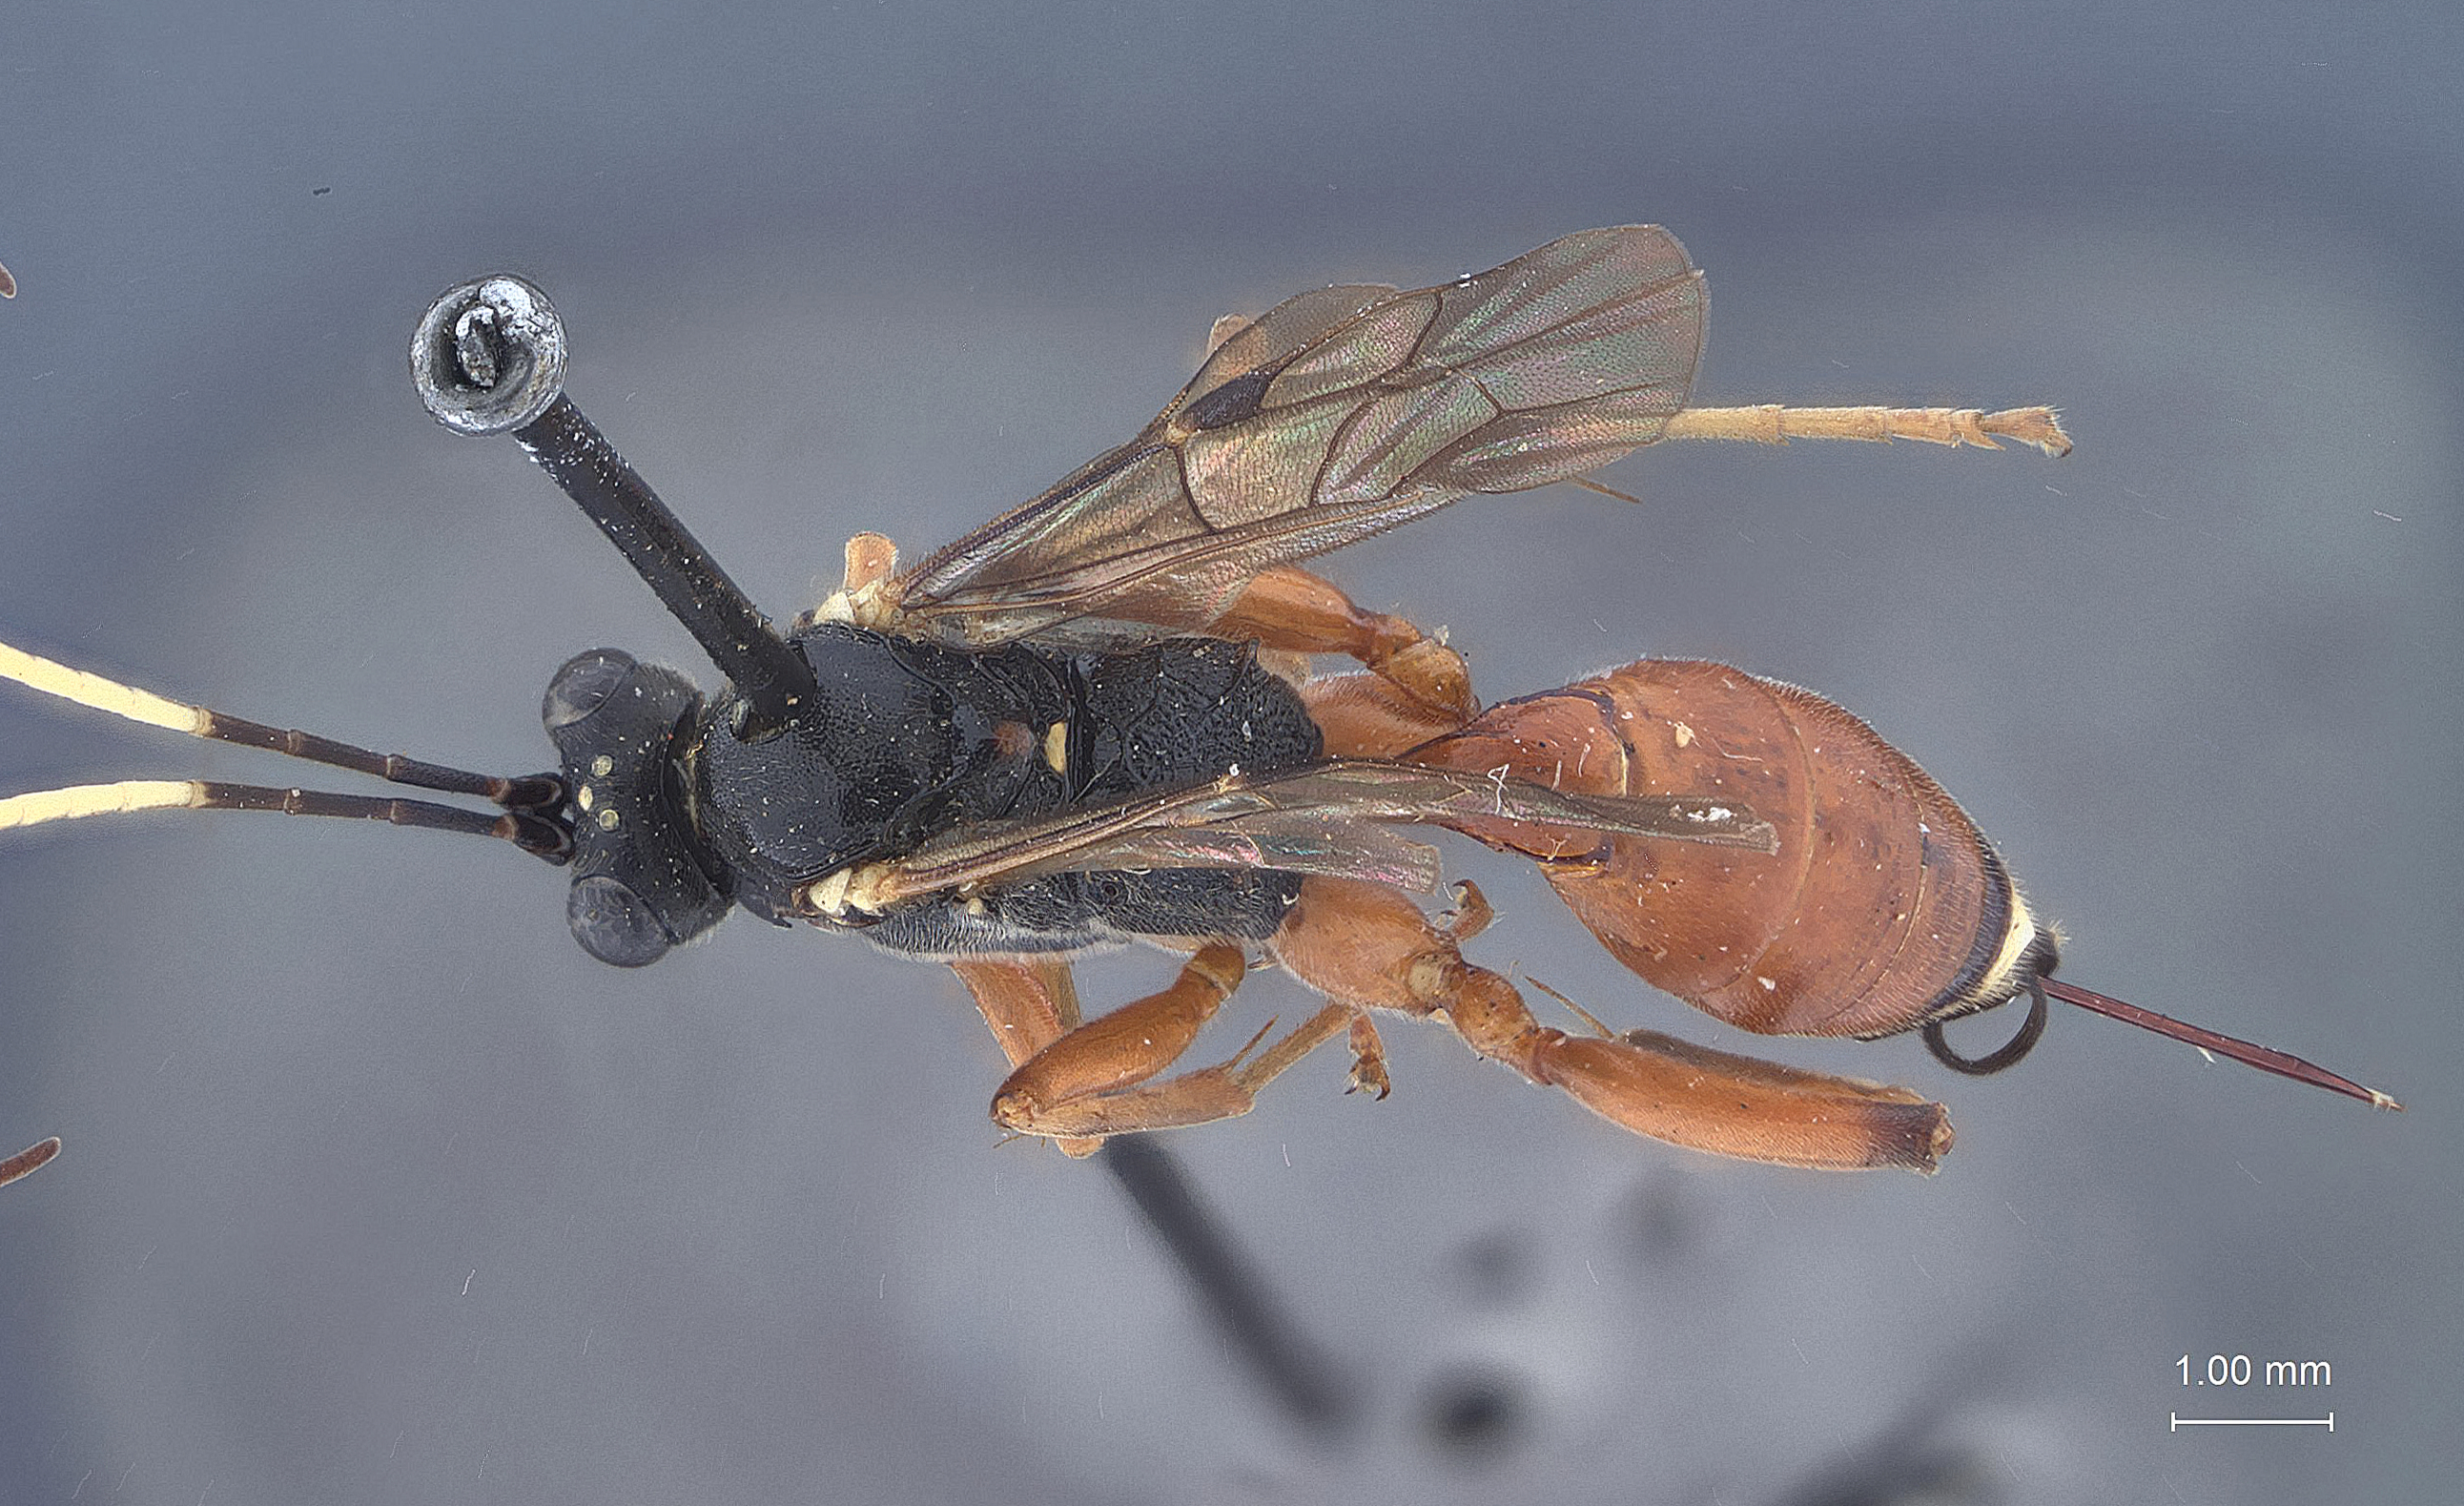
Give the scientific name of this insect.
Agrothereutes grandis
